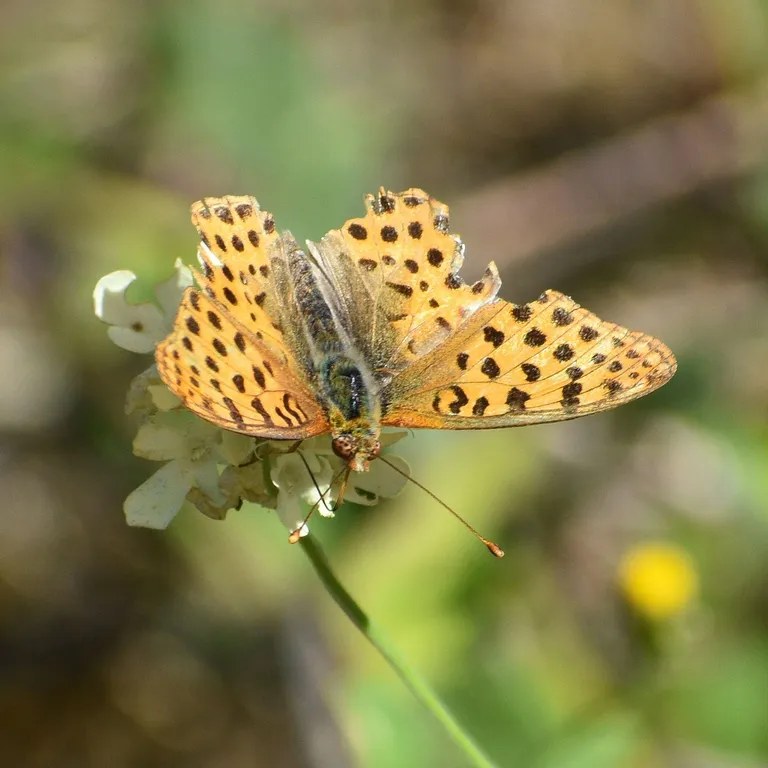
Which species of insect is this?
Issoria lathonia
